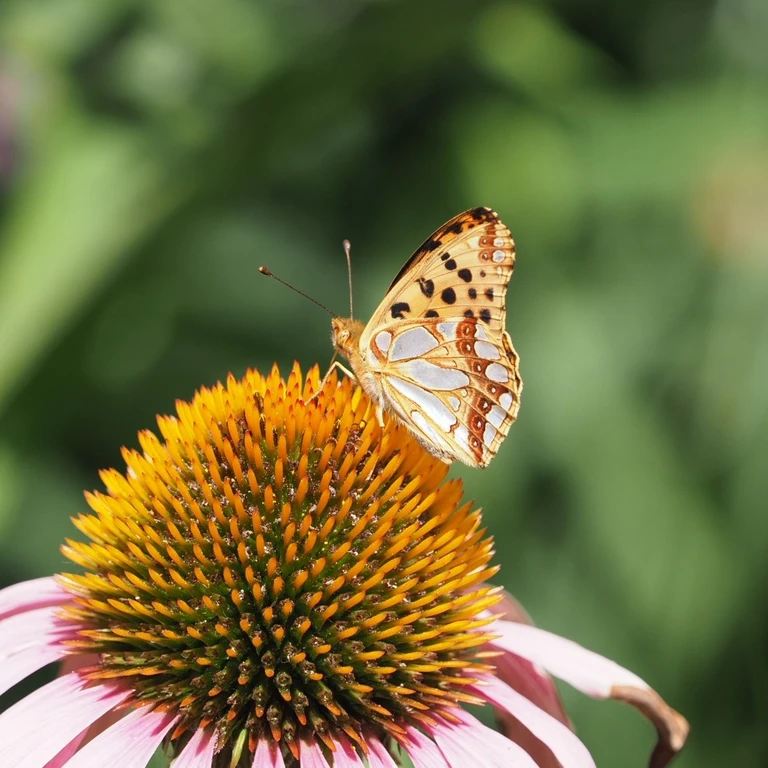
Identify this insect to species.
Issoria lathonia
